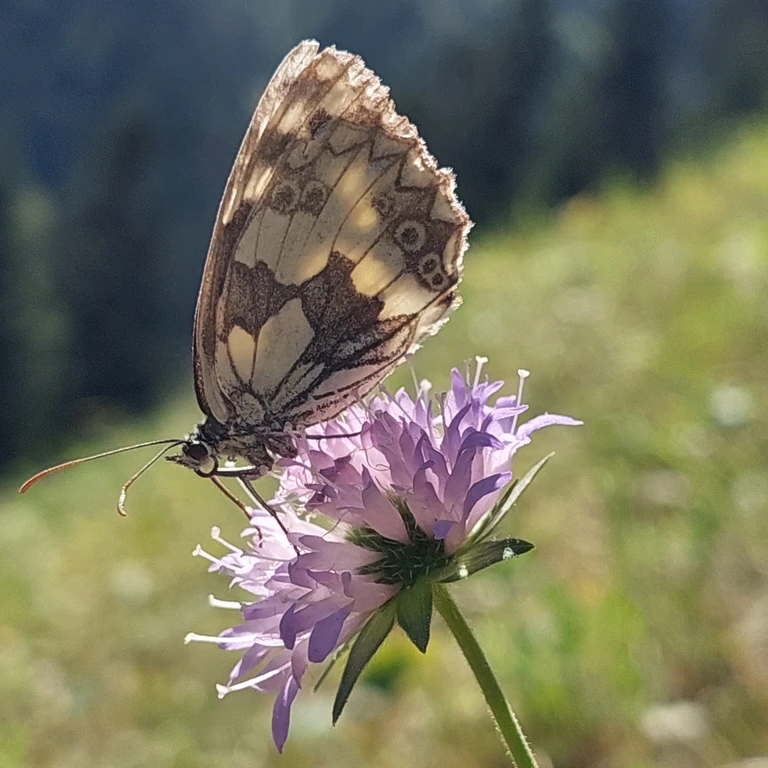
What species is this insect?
Melanargia galathea
